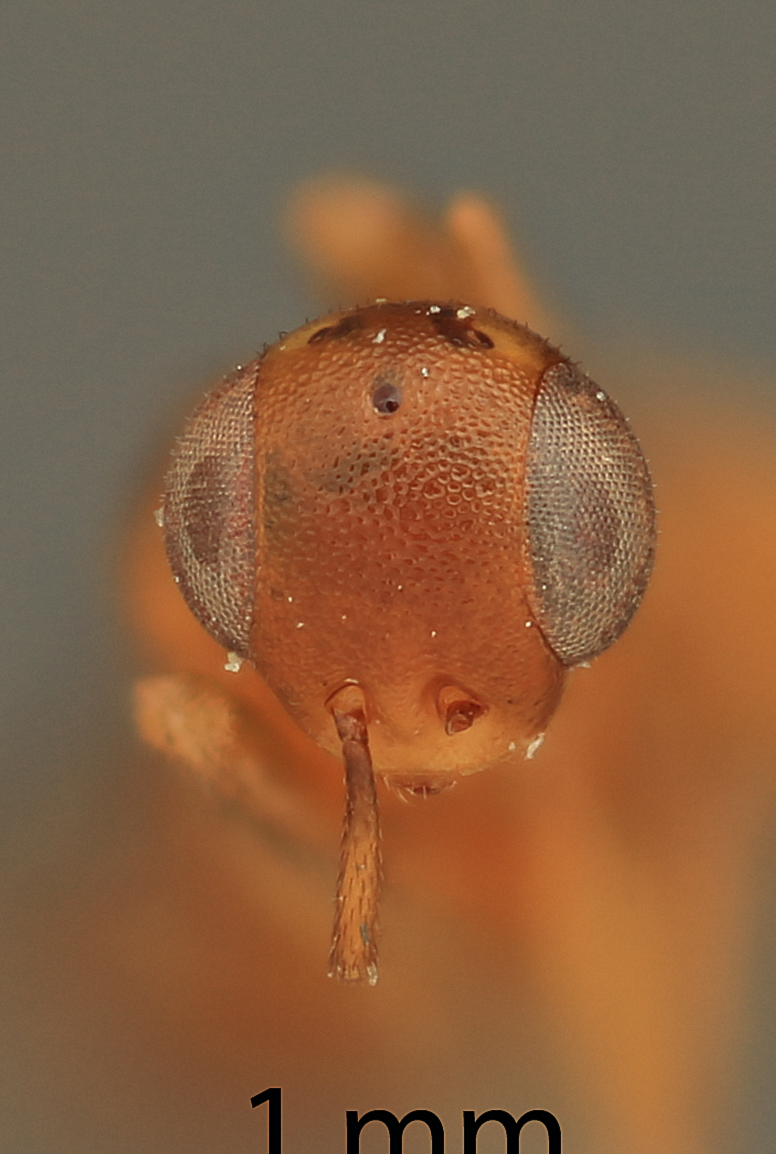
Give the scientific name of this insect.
Neanastatus trochantericus
